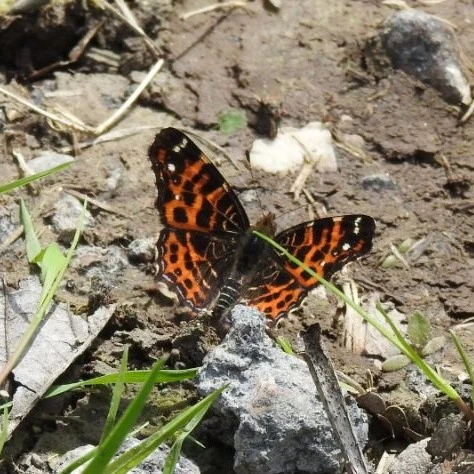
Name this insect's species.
Araschnia levana
